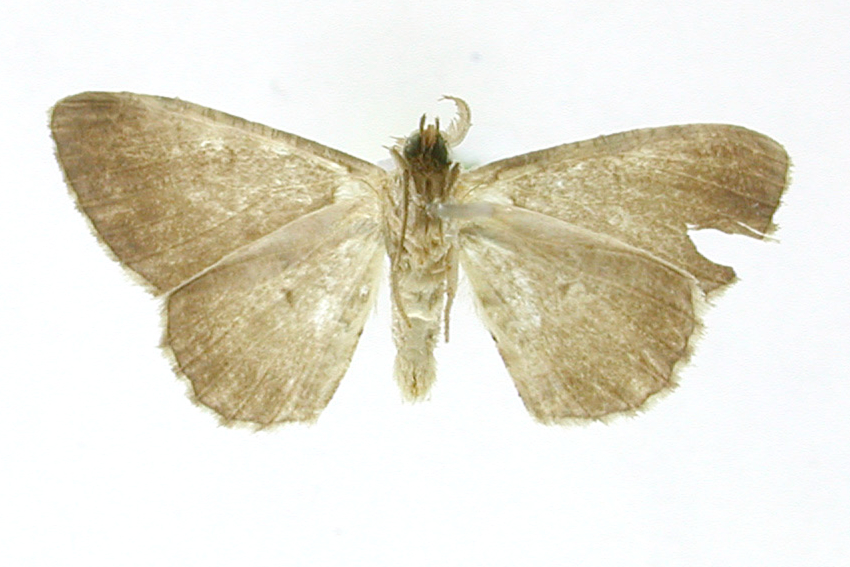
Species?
Hymenomima mediorasa
